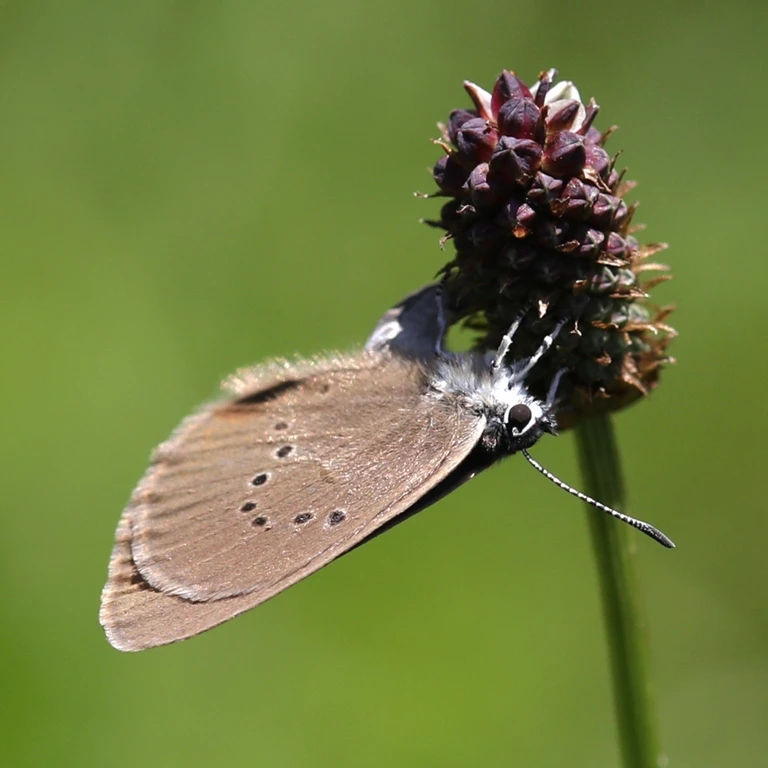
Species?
Phengaris nausithous (also Maculinea nausithous)
